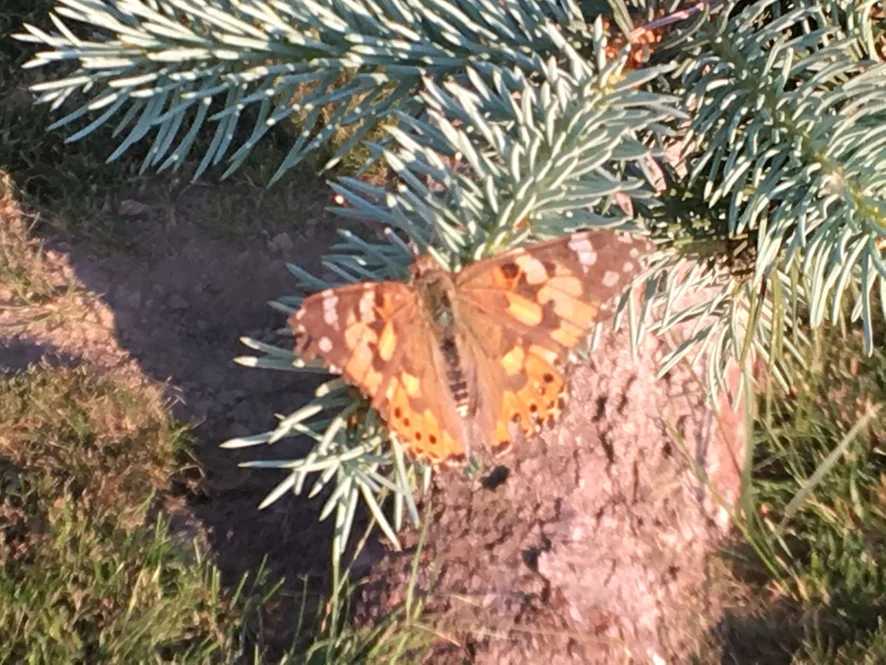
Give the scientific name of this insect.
Vanessa cardui
